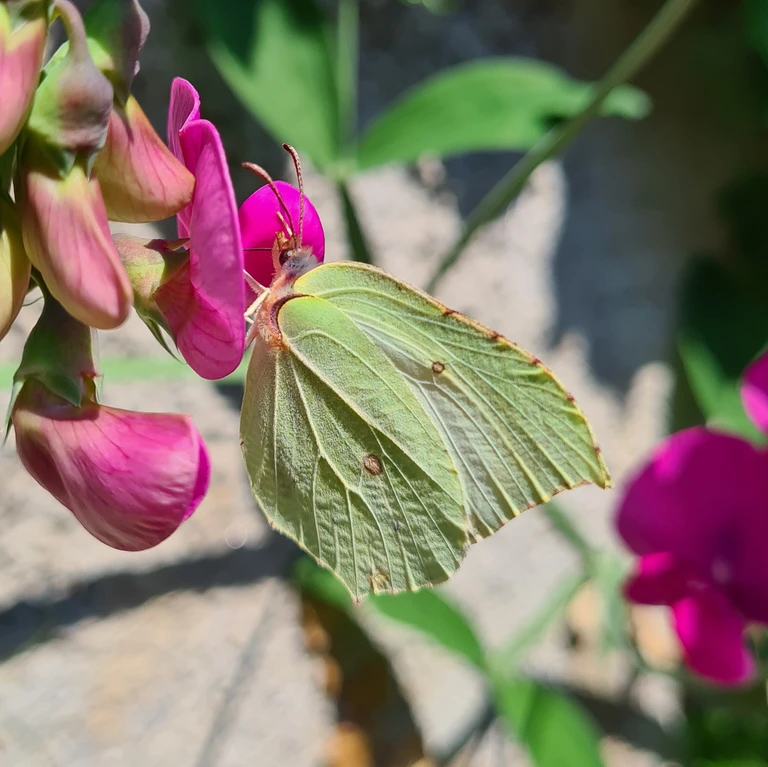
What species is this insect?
Gonepteryx rhamni
